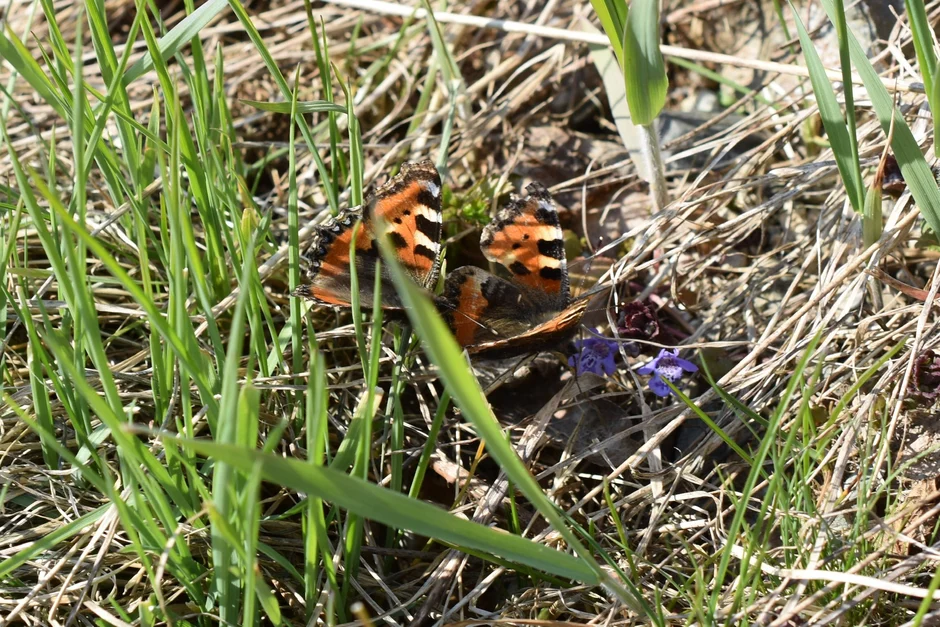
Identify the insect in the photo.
Aglais urticae
